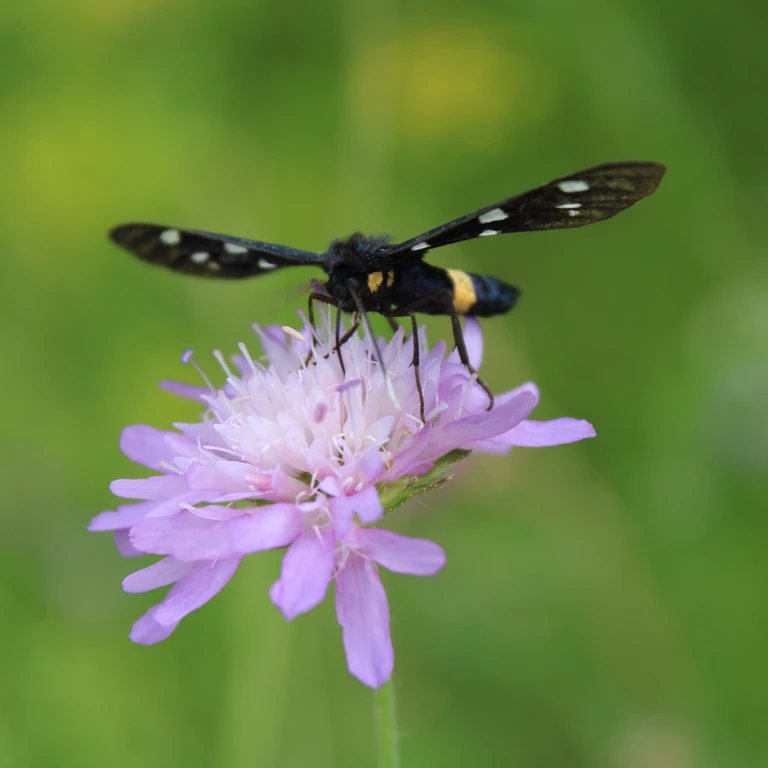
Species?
Amata phegea
